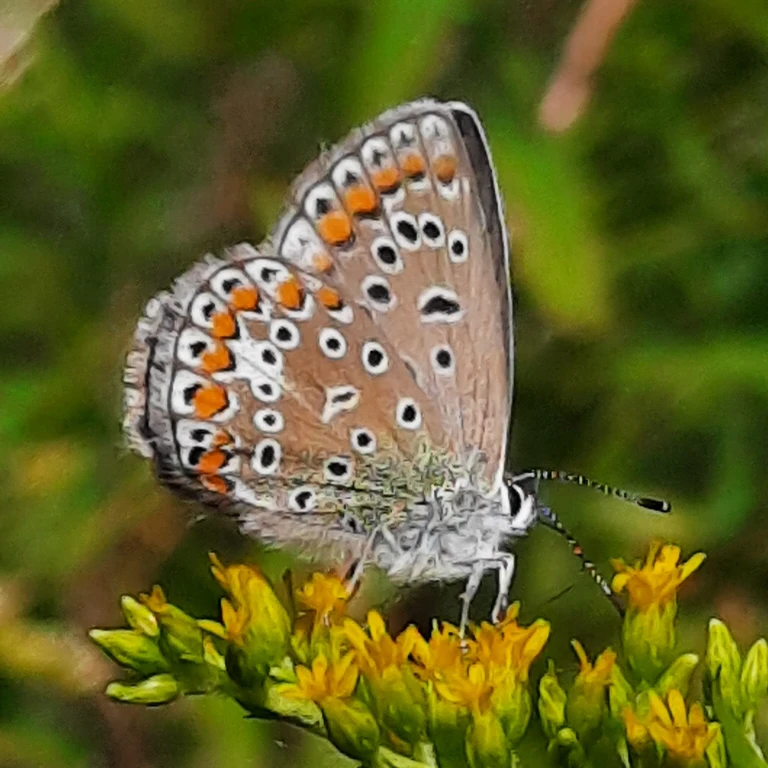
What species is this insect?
Polyommatus icarus
